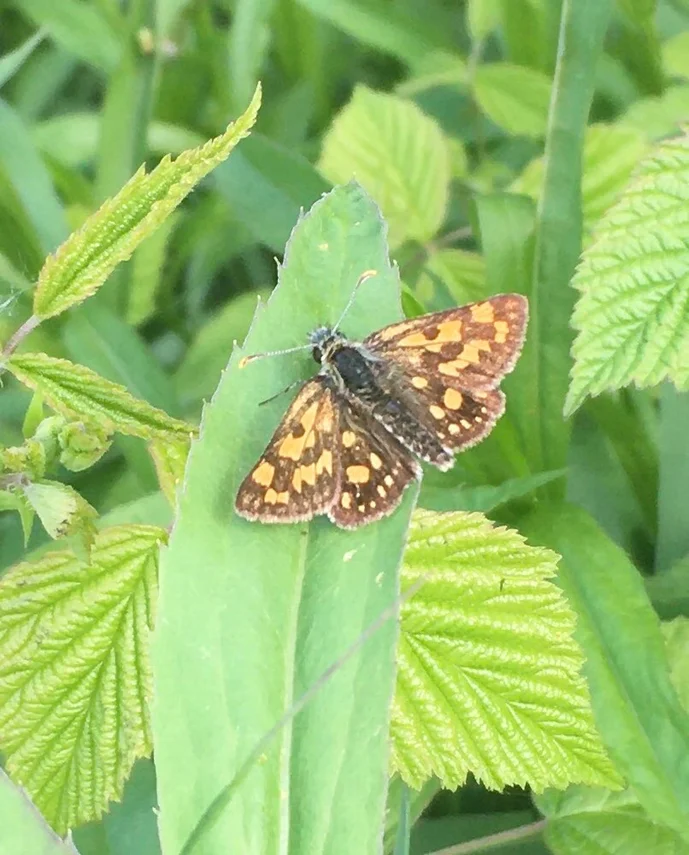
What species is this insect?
Carterocephalus palaemon
